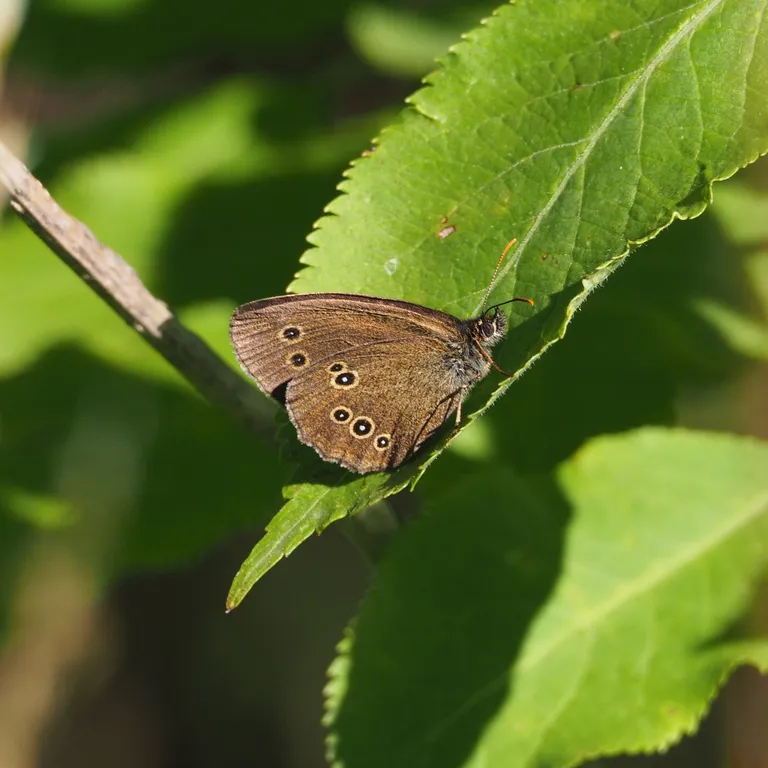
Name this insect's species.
Aphantopus hyperantus
